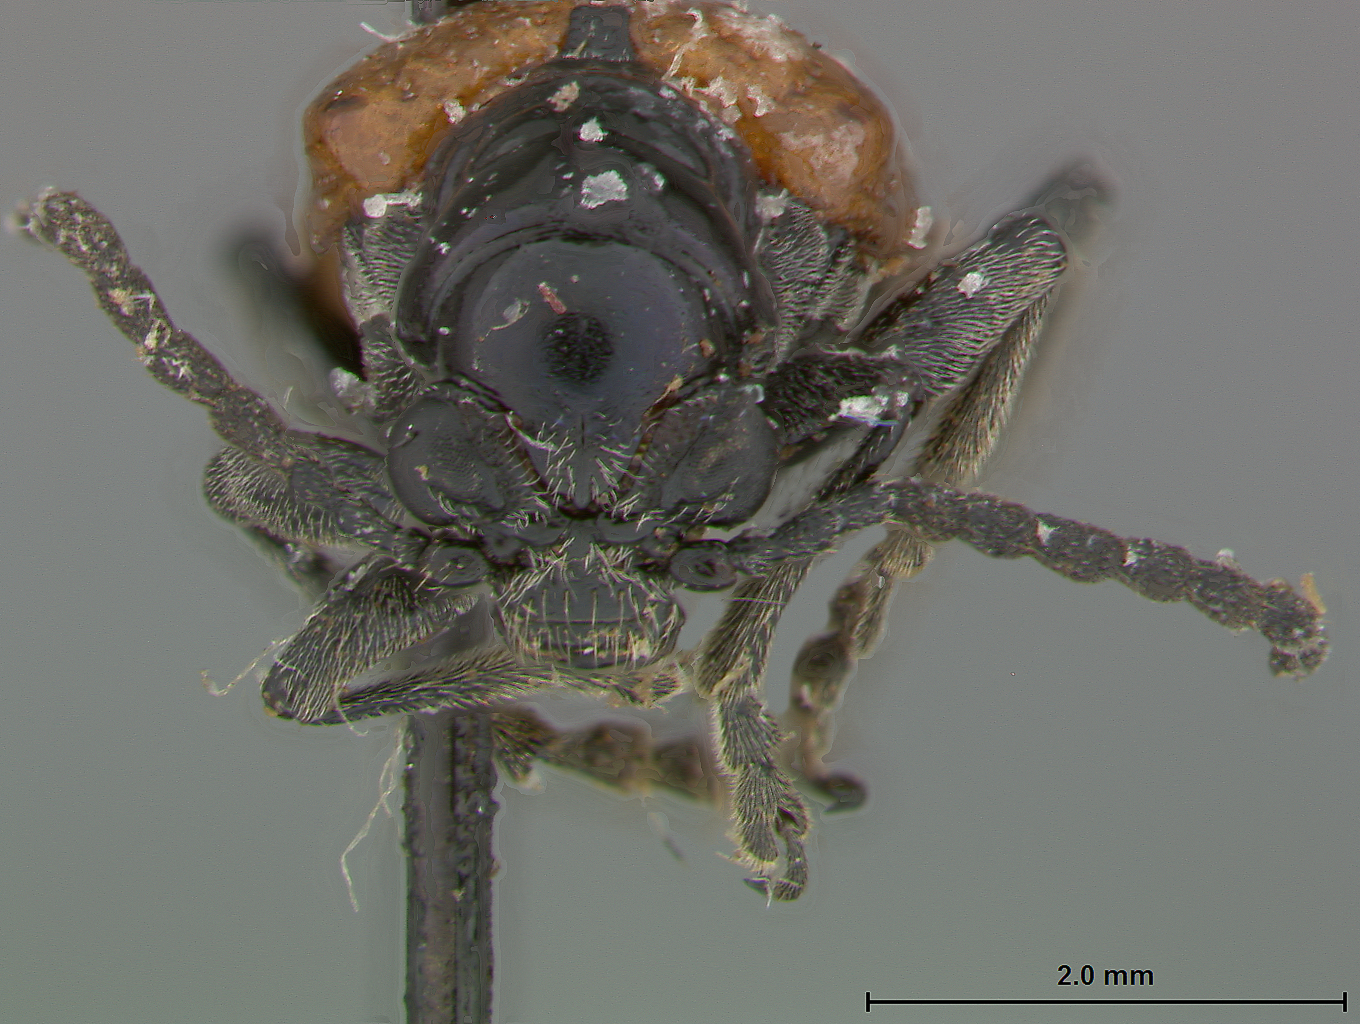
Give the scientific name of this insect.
Lema dilutipennis
